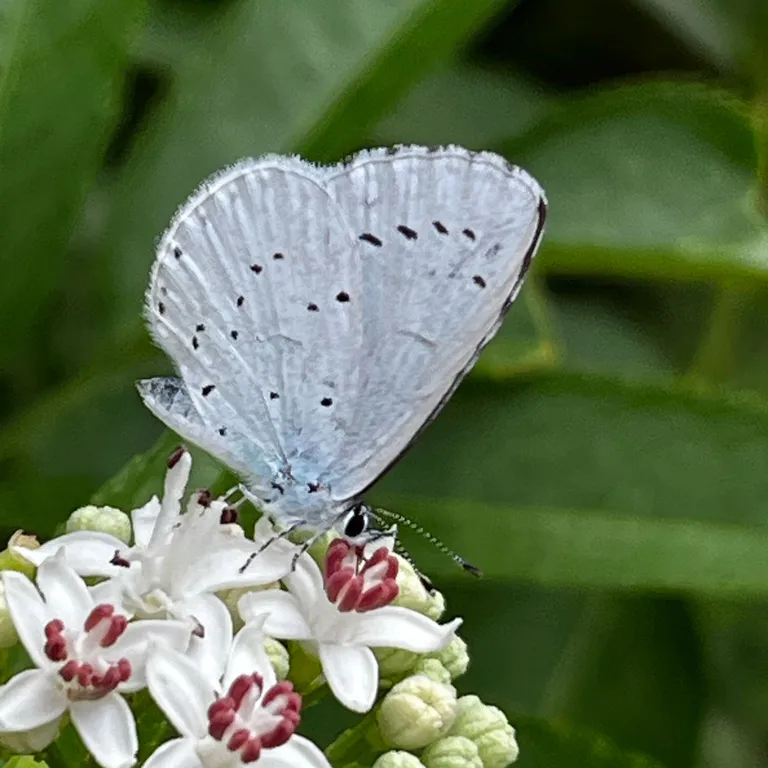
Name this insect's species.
Celastrina argiolus
